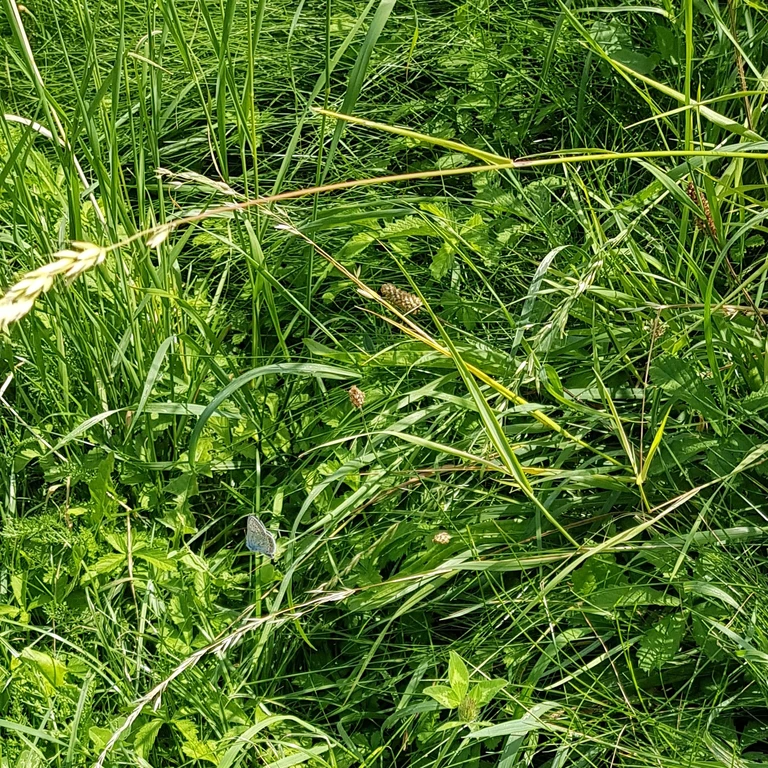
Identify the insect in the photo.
Polyommatus icarus
